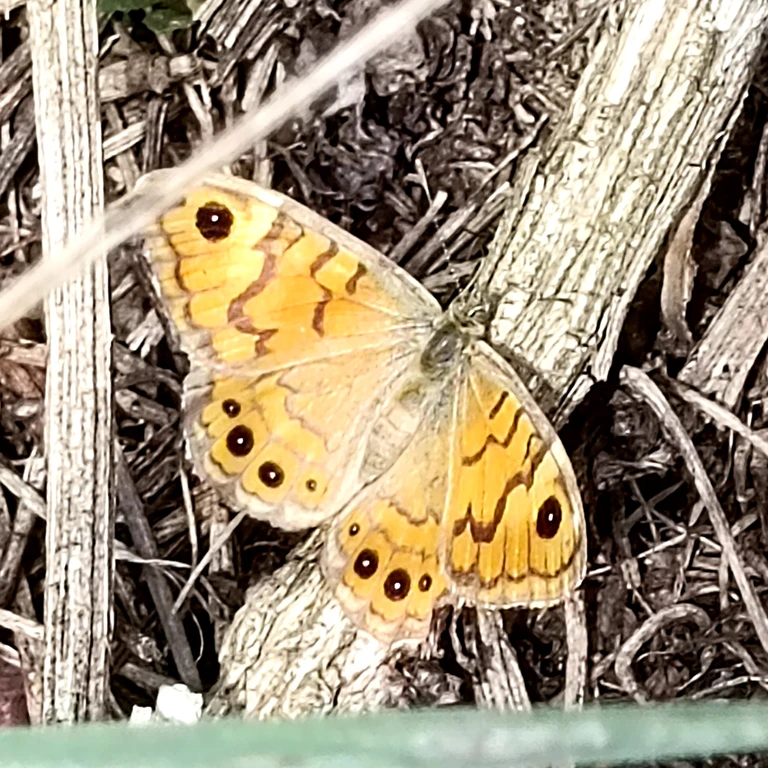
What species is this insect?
Lasiommata megera (also Pararge megera)
